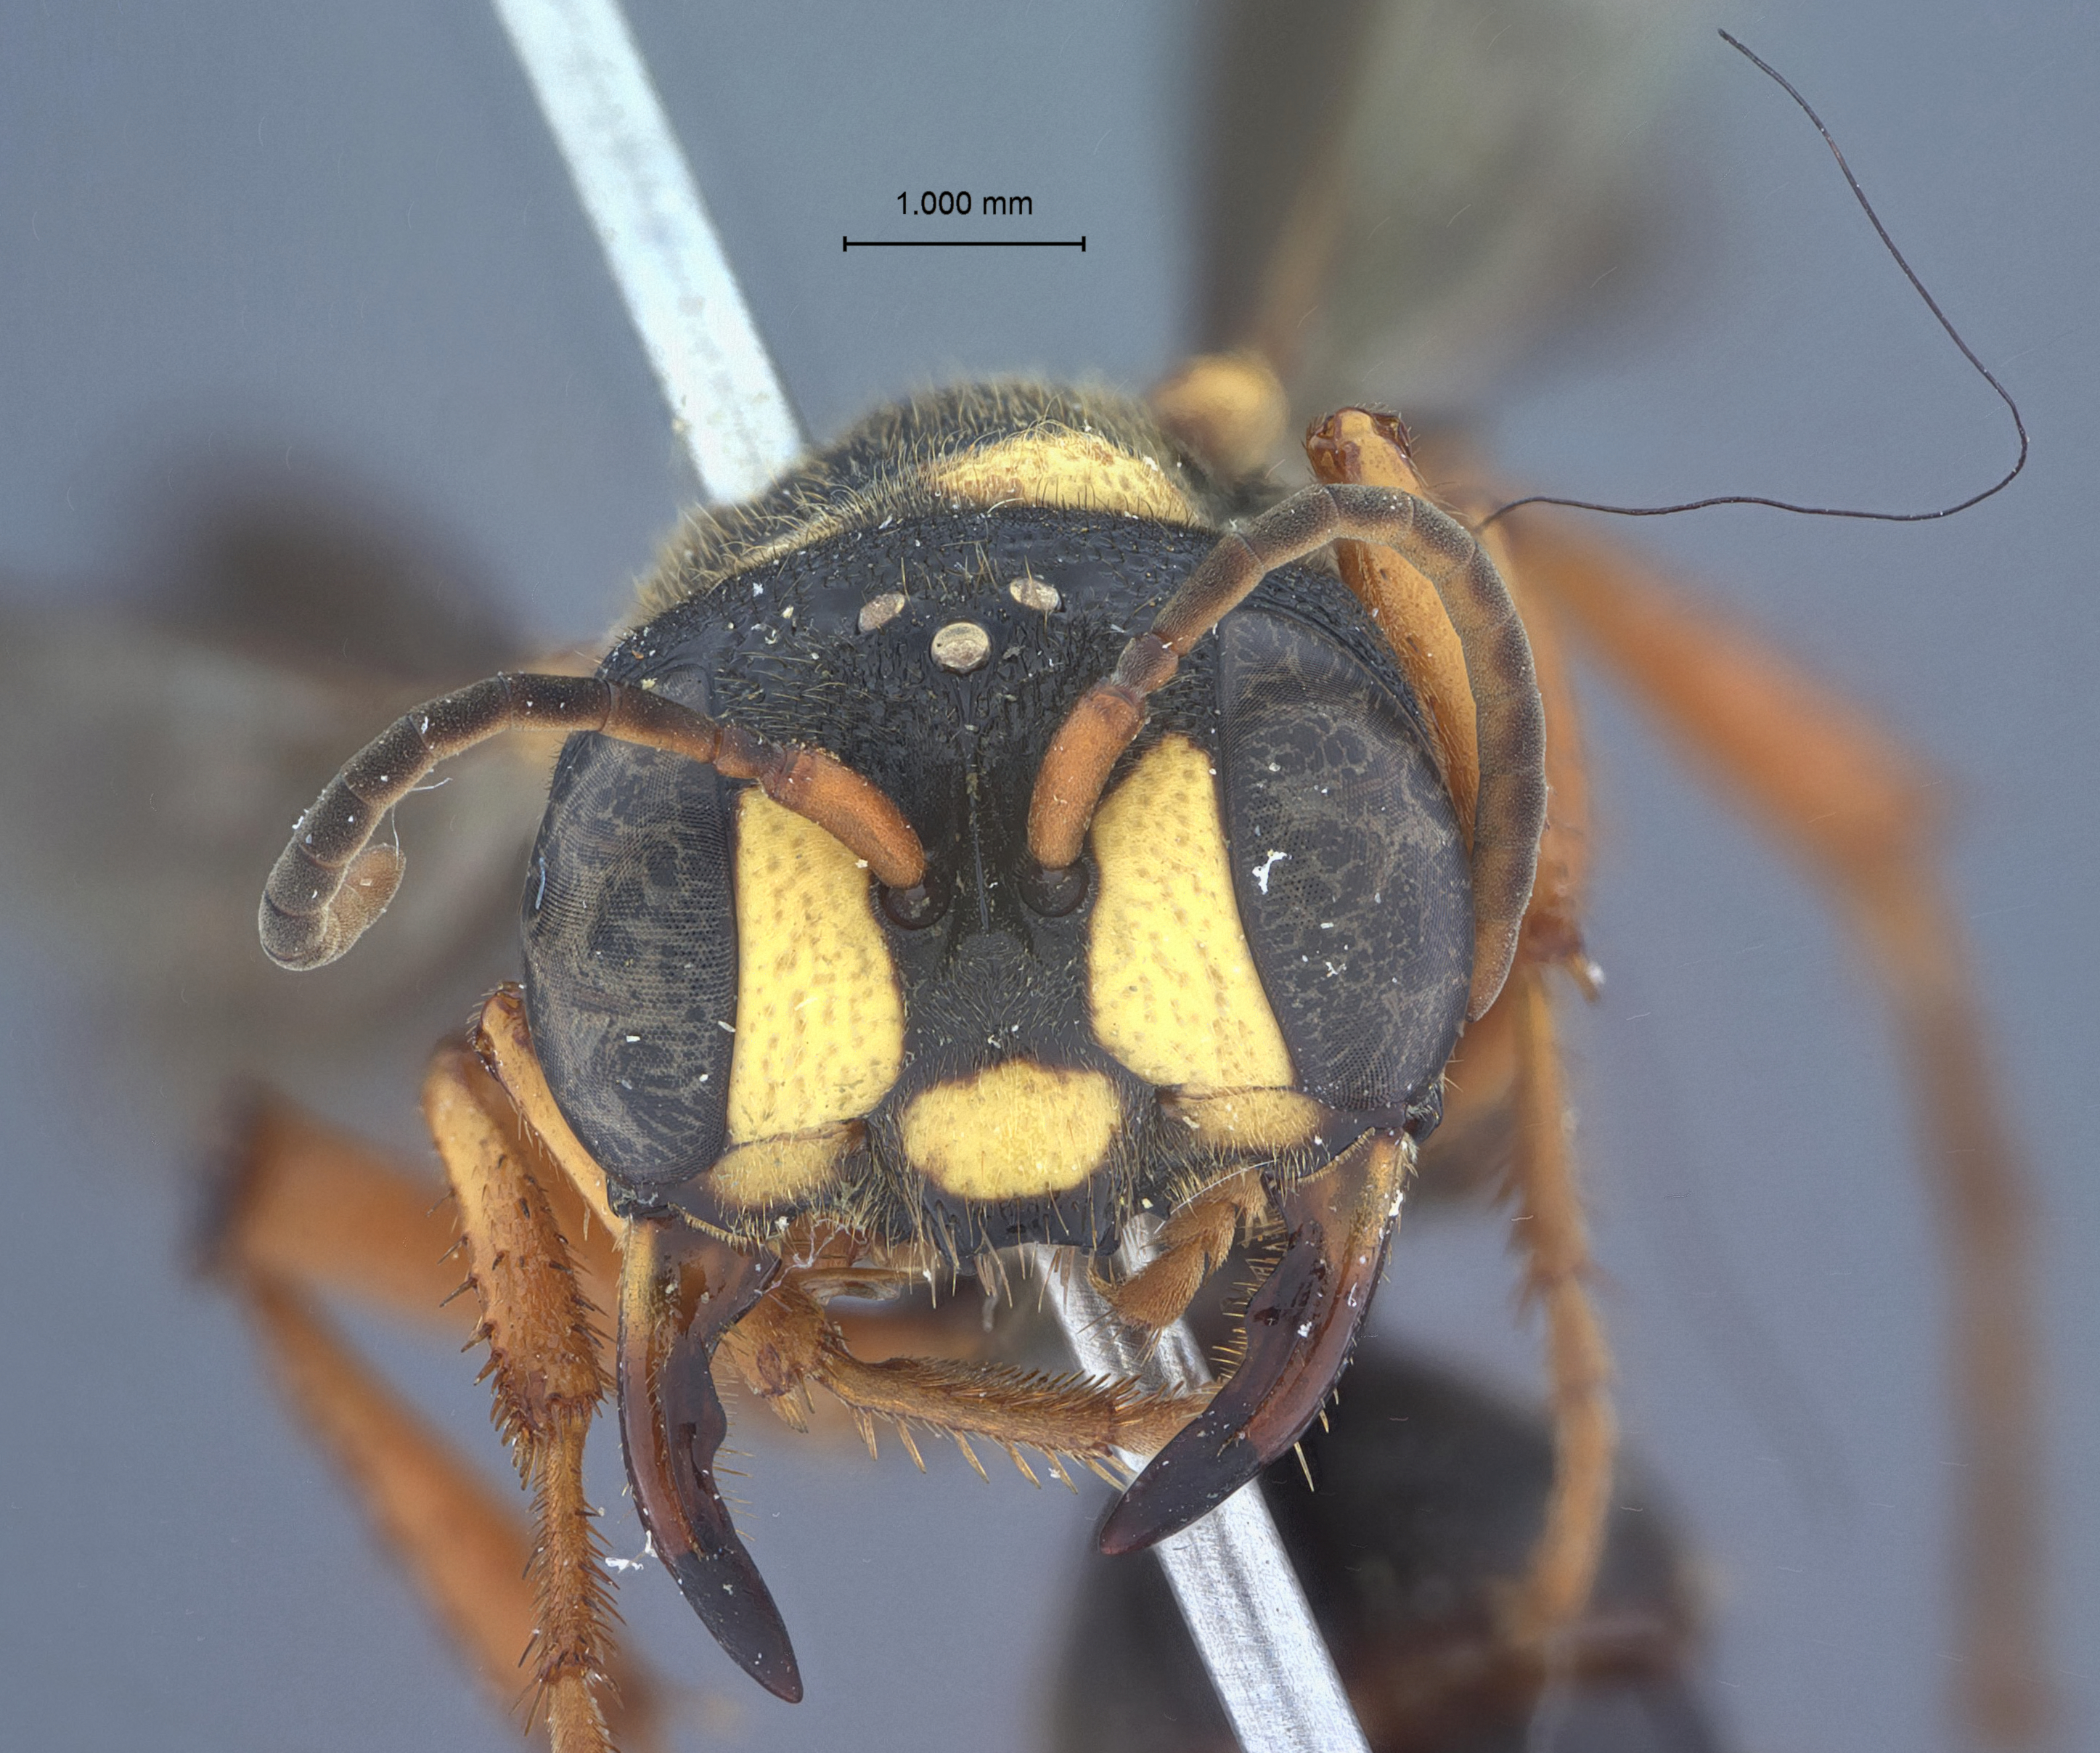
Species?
Cerceris bouganvillensis
